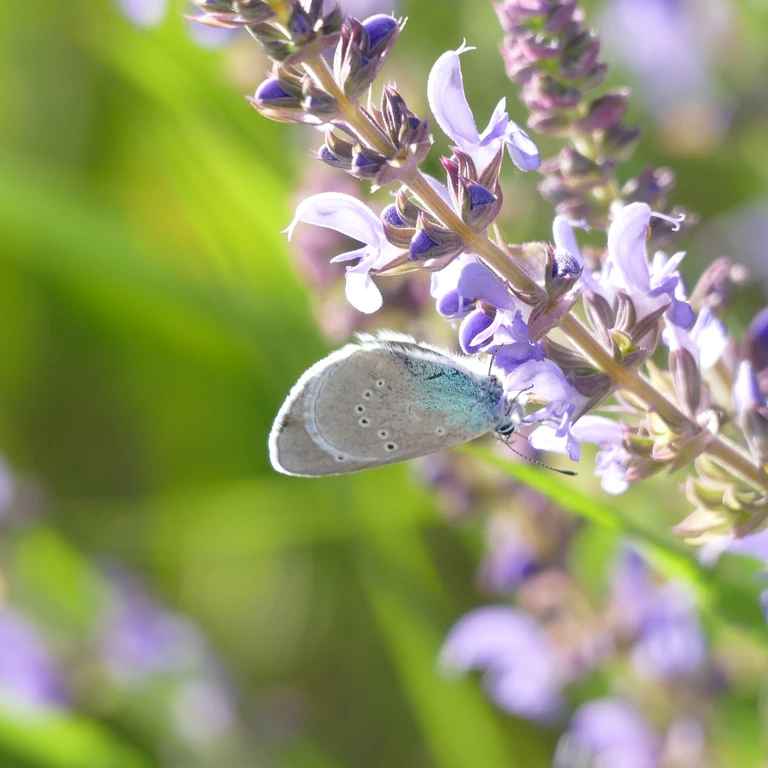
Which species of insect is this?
Glaucopsyche alexis
